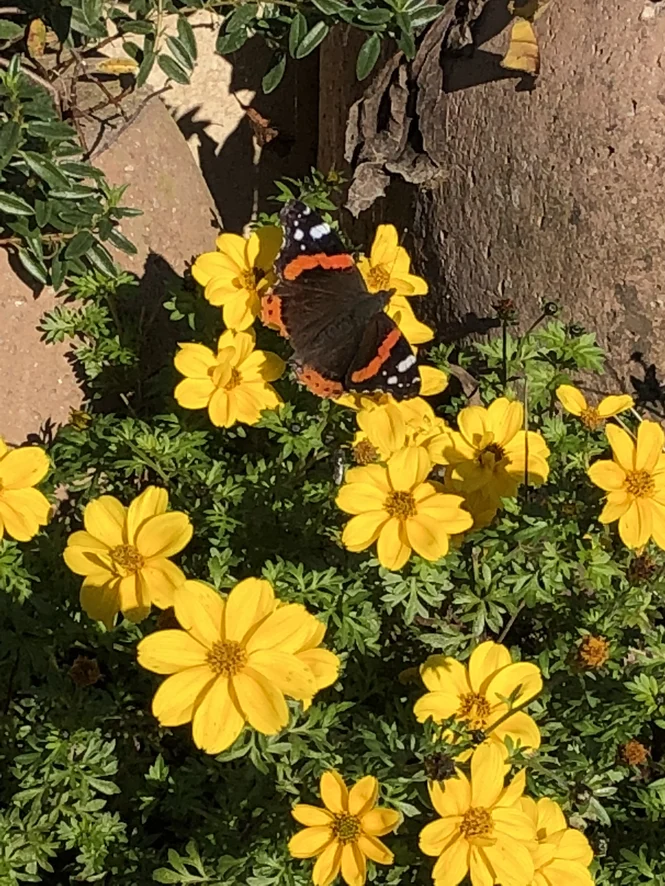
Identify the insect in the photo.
Vanessa atalanta
